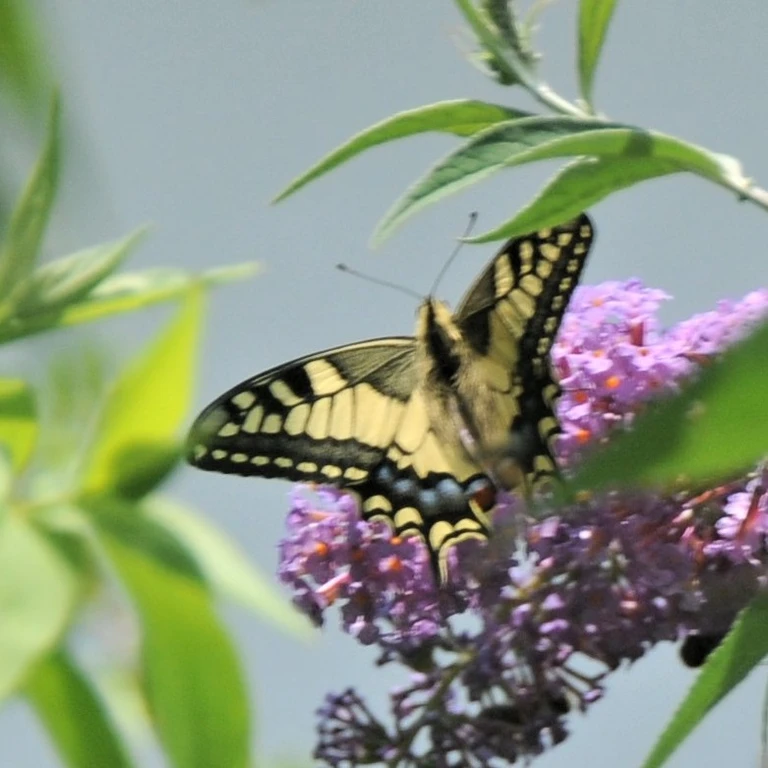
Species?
Papilio machaon
